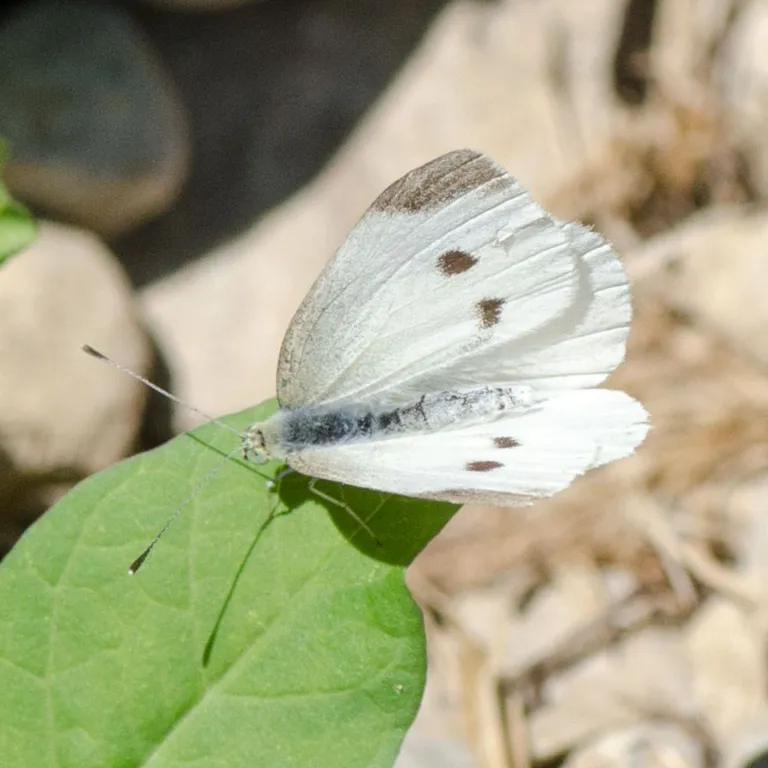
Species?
Pieris rapae
